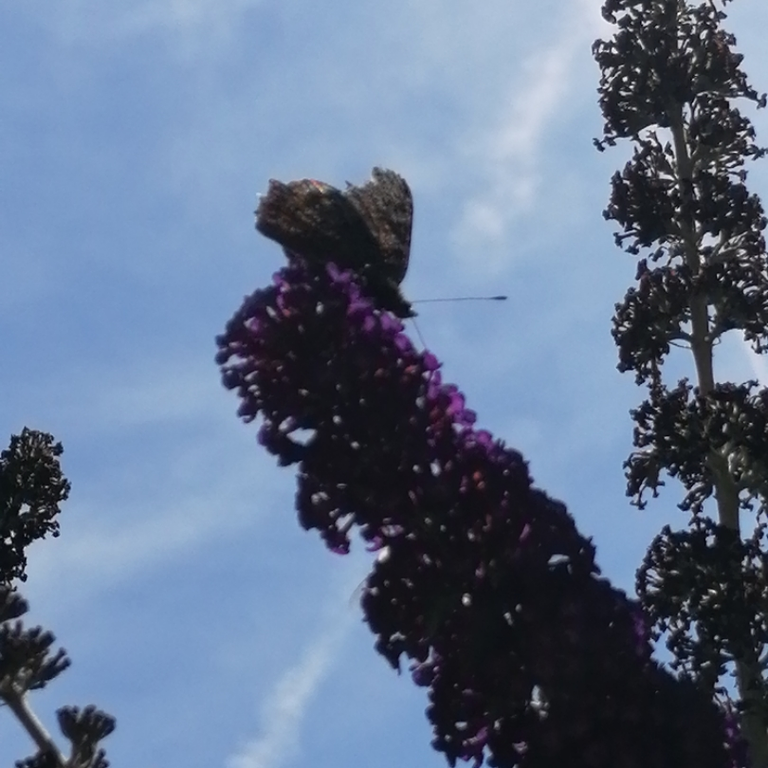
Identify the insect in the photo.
Aglais io
